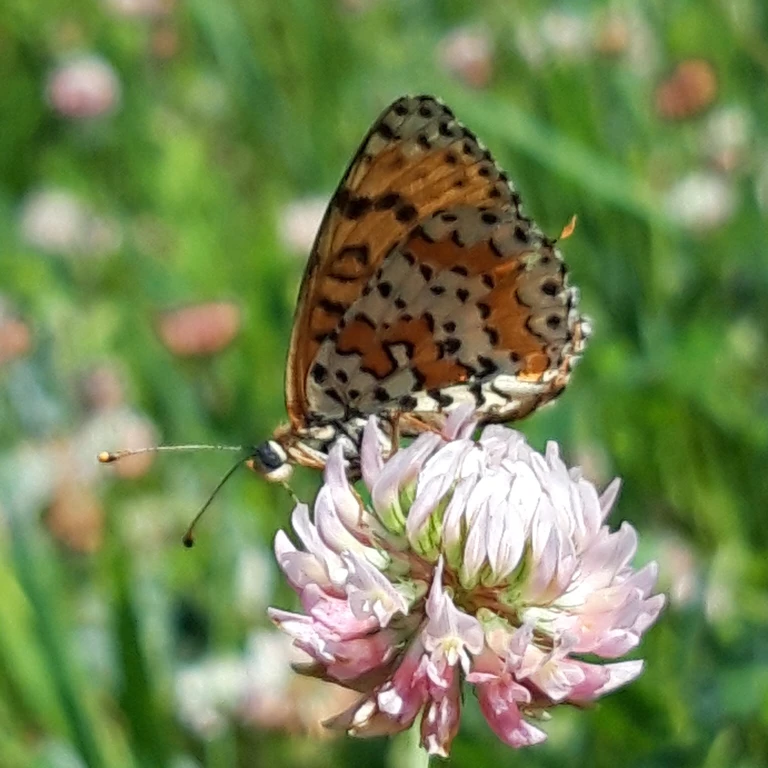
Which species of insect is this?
Melitaea didyma
